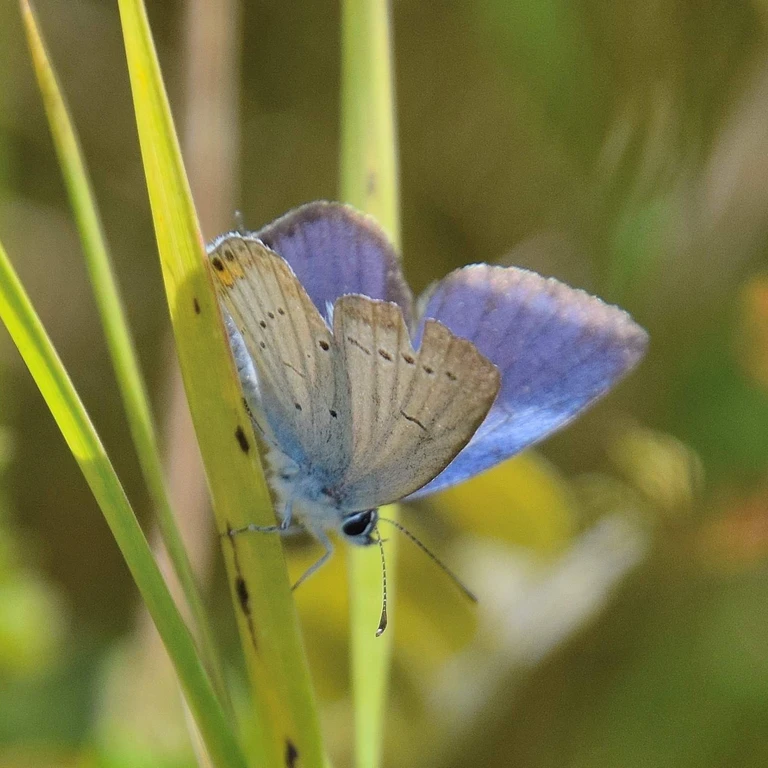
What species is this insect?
Cupido argiades (also Elkalyce argiades)
